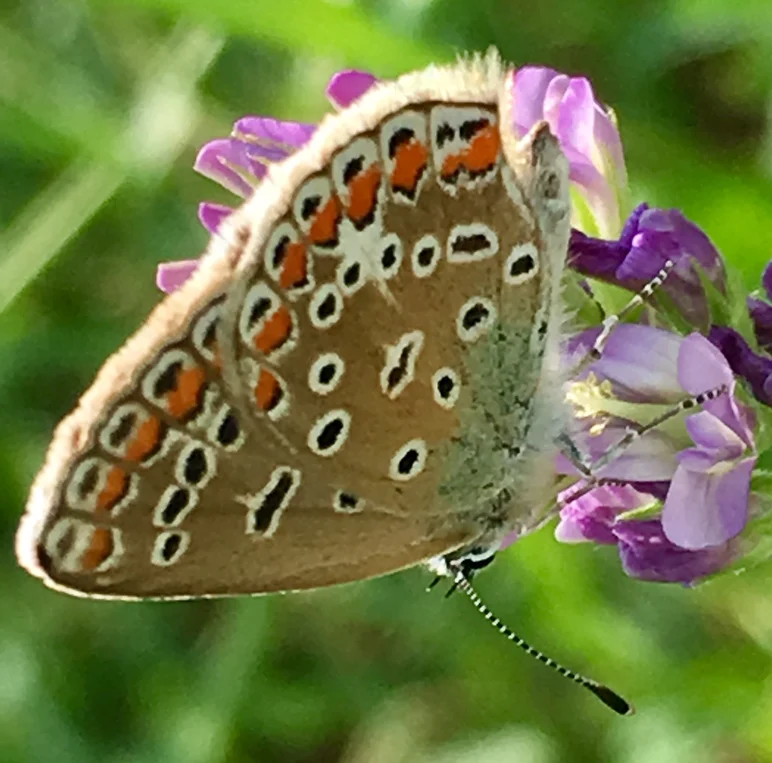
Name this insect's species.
Polyommatus icarus
